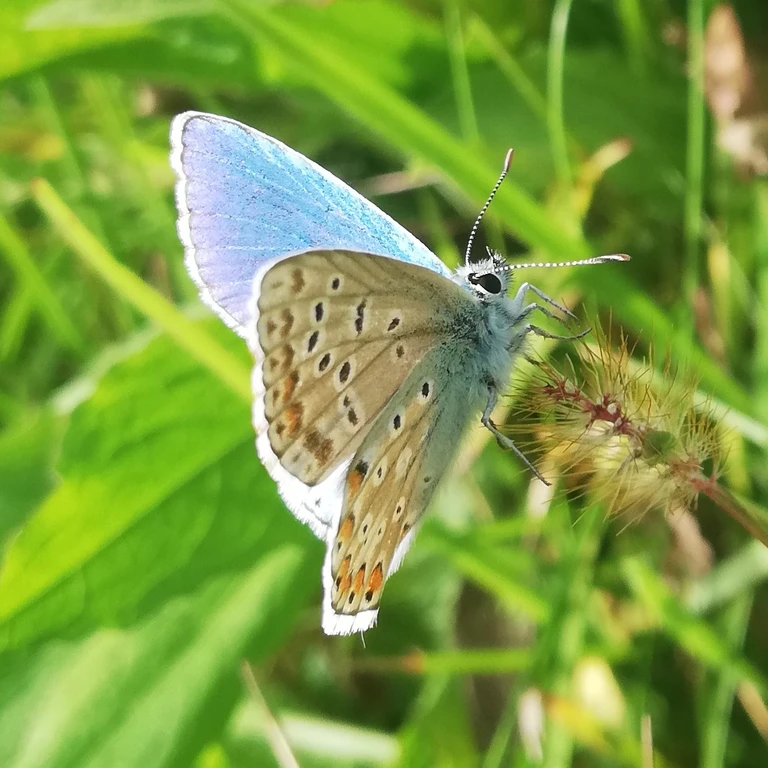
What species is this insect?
Lysandra bellargus
